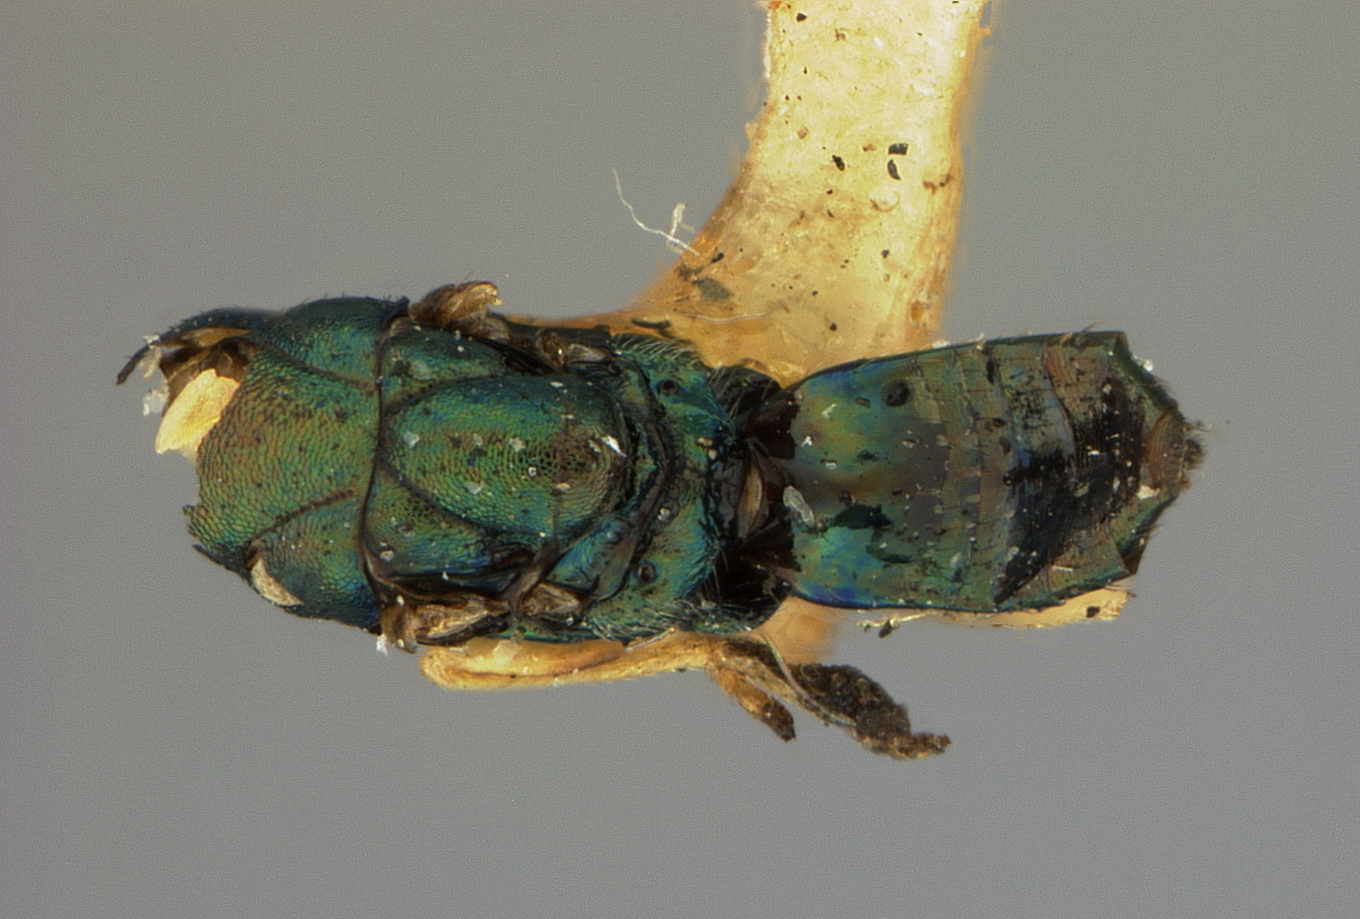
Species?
Tridymus metallicus
